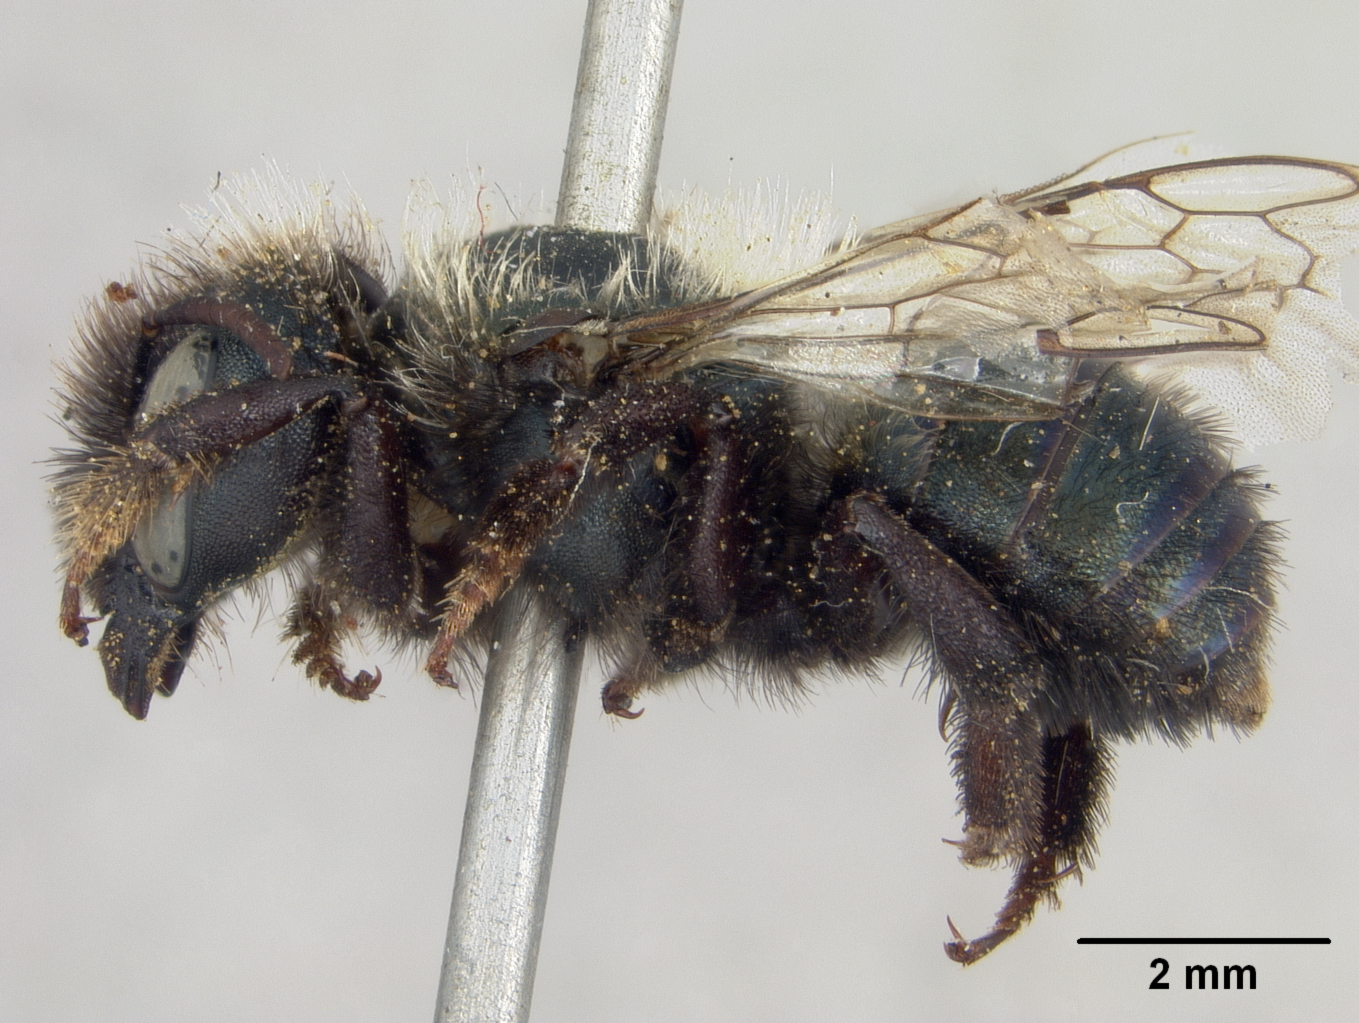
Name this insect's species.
Osmia hendersoni
